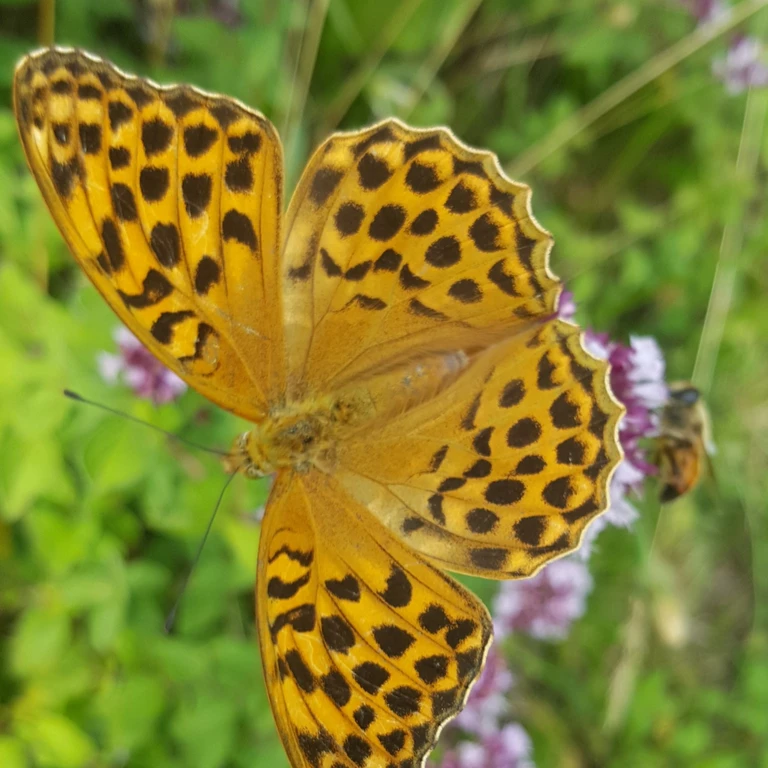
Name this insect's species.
Argynnis paphia
